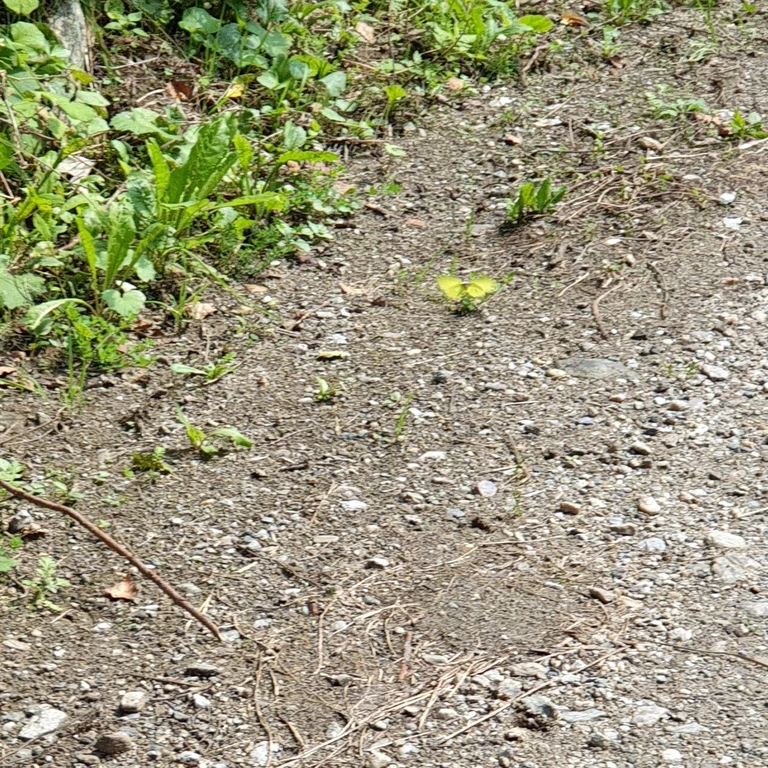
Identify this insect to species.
Gonepteryx rhamni
